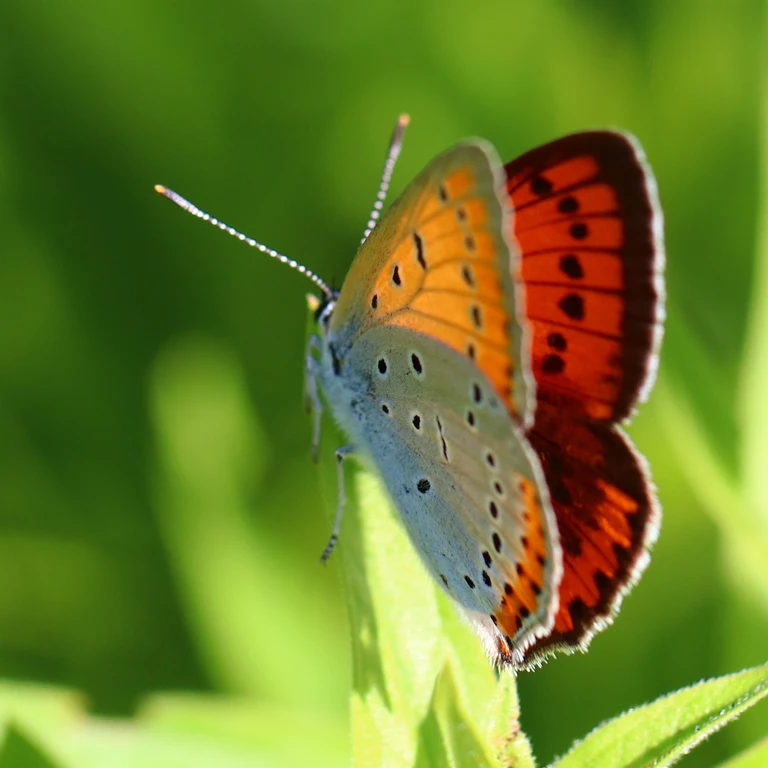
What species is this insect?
Lycaena dispar
